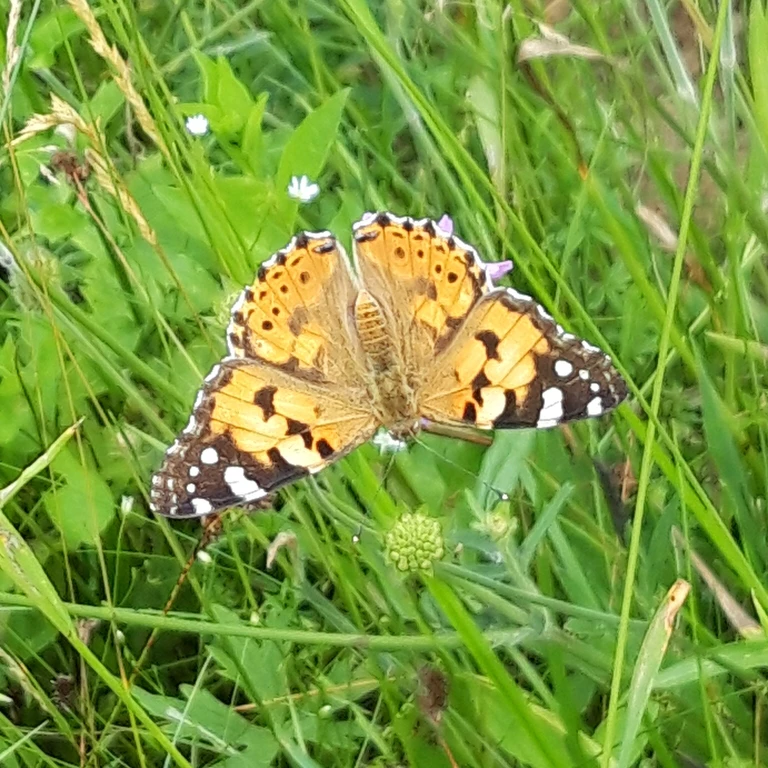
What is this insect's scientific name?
Vanessa cardui
